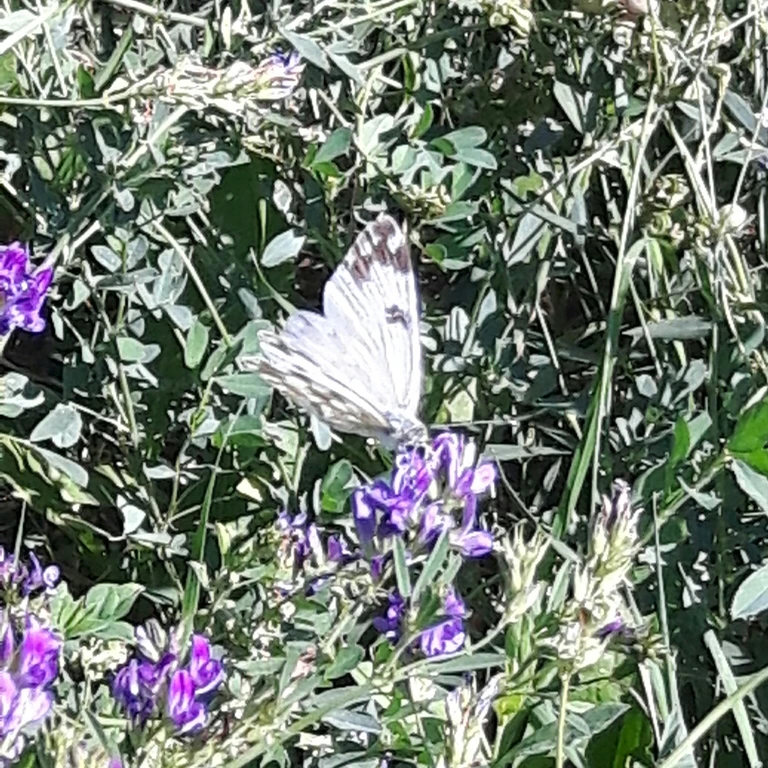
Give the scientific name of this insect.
Pontia edusa
